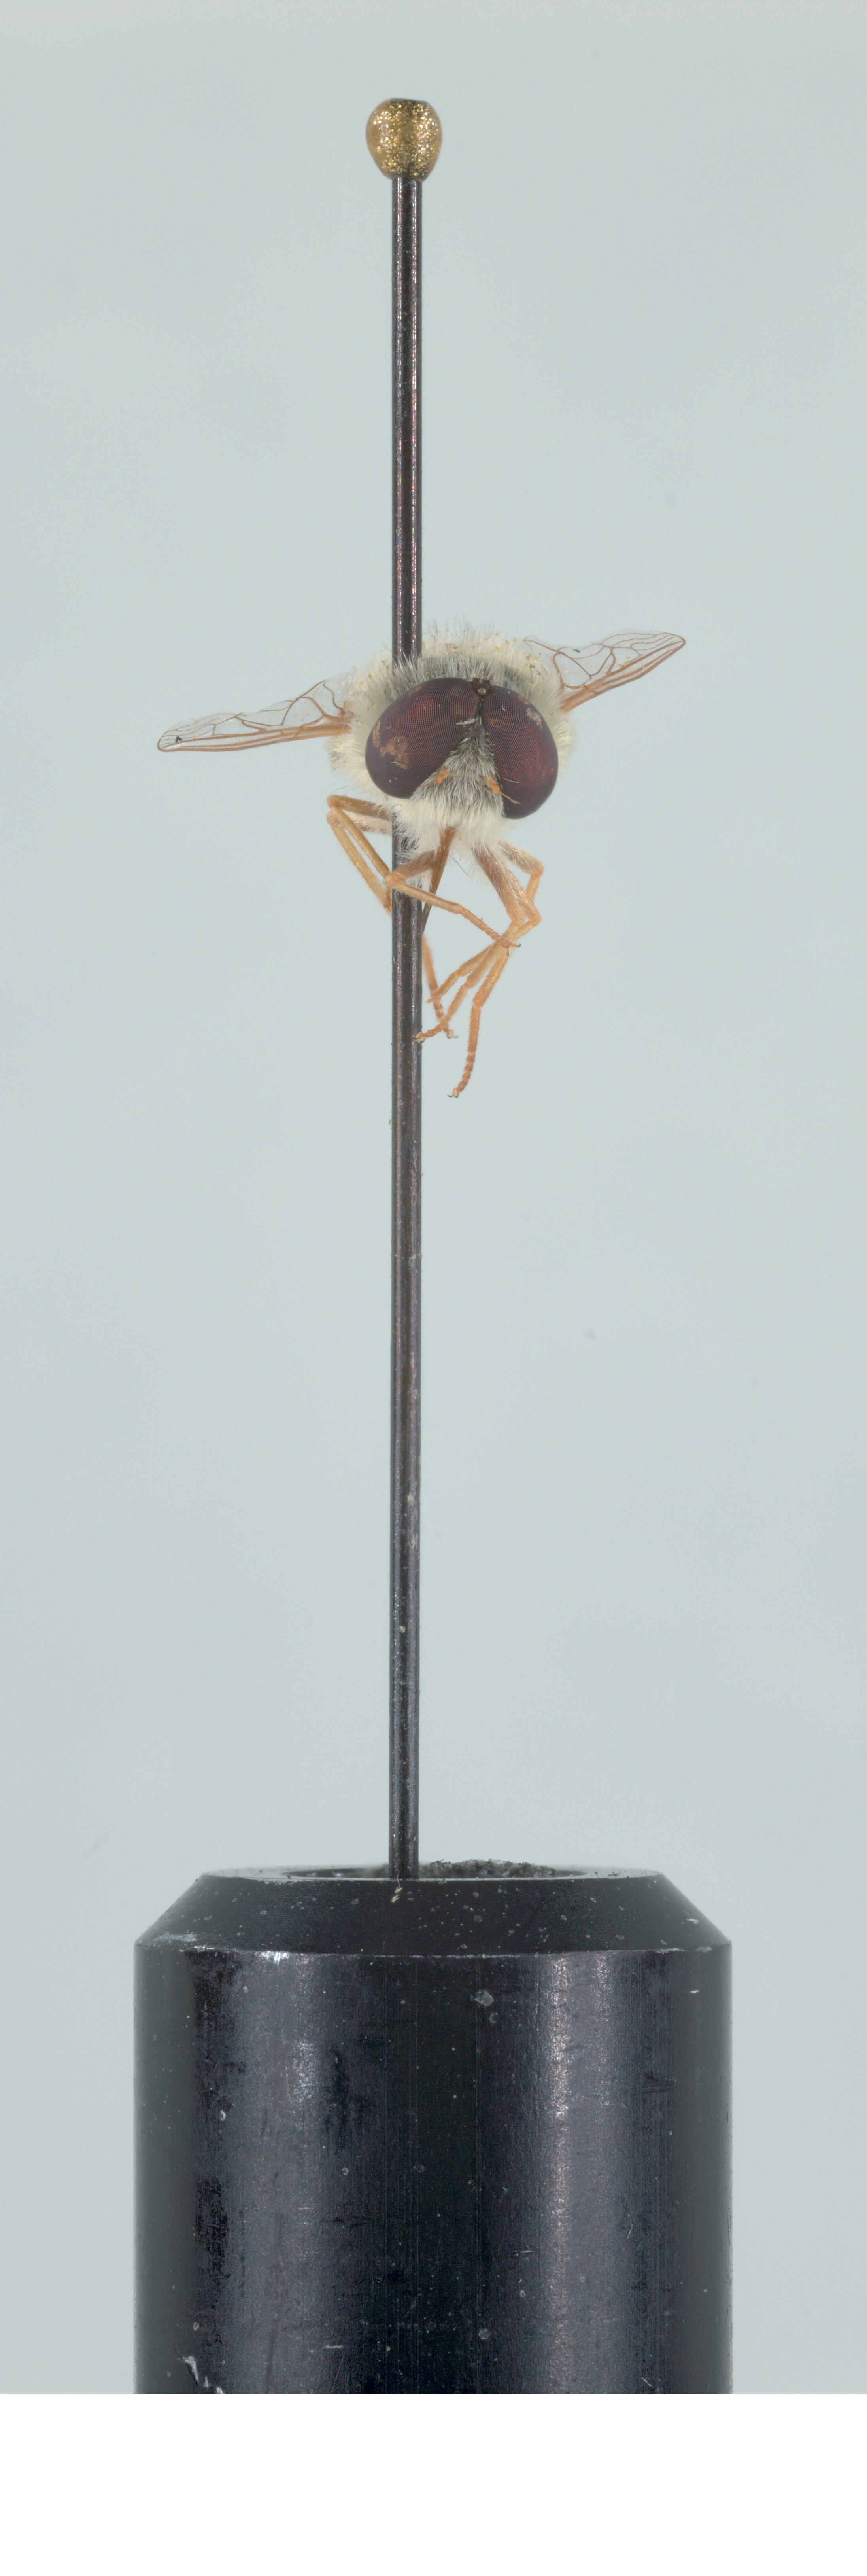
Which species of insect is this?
Neorhynchocephalus sackenii
